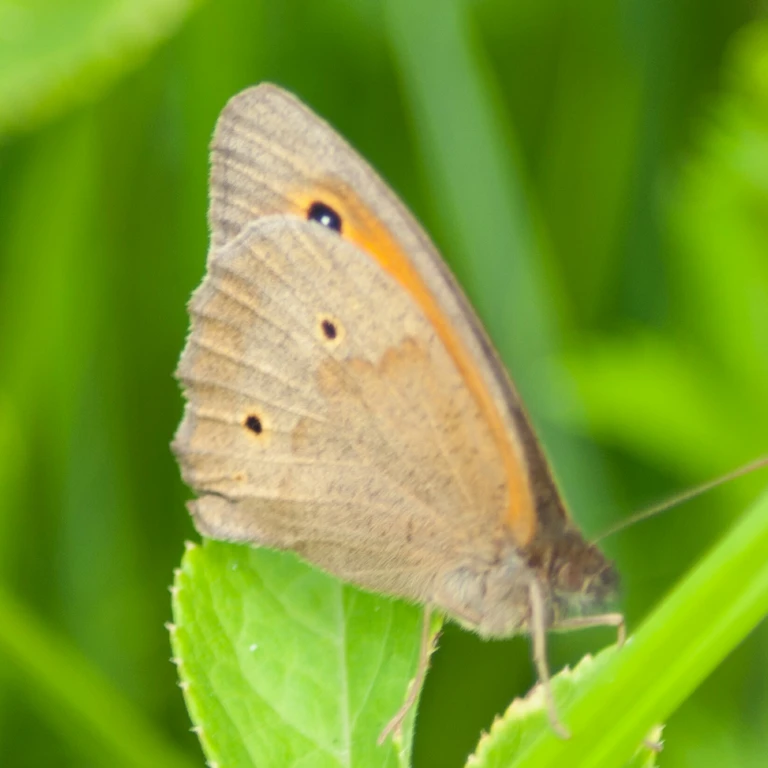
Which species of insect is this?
Maniola jurtina
